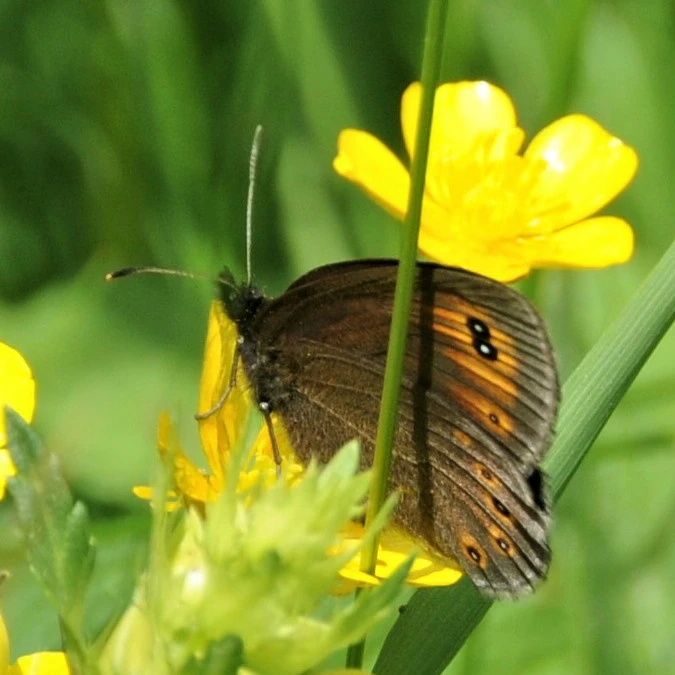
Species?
Erebia medusa
